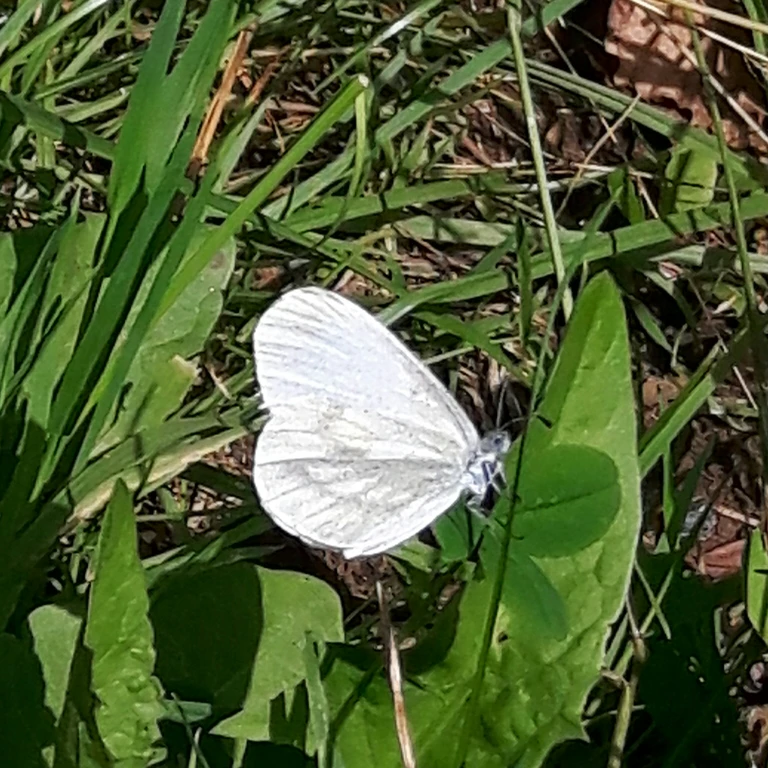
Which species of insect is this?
Leptidea sinapis/juvernica
